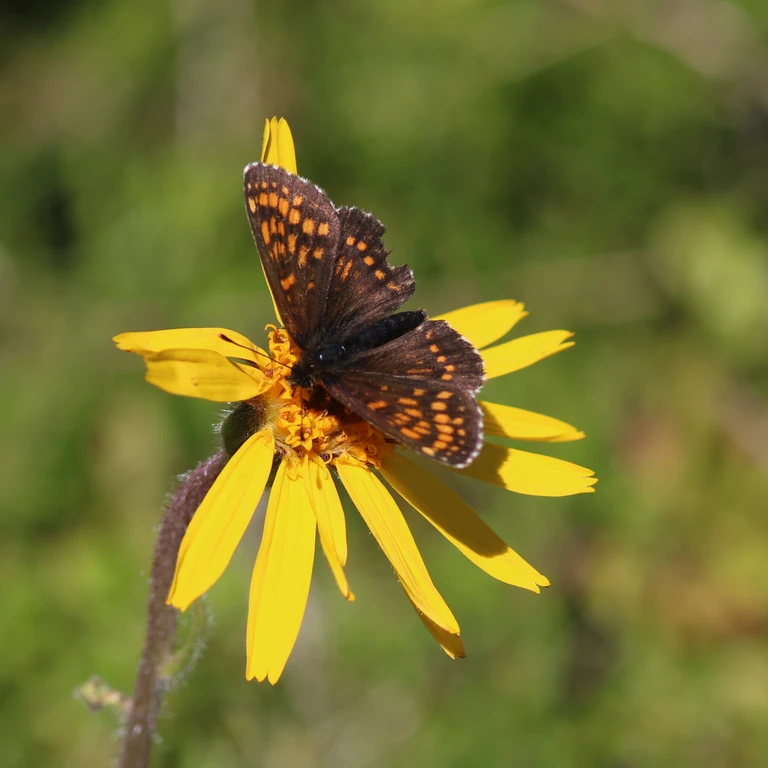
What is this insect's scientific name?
Melitaea diamina
